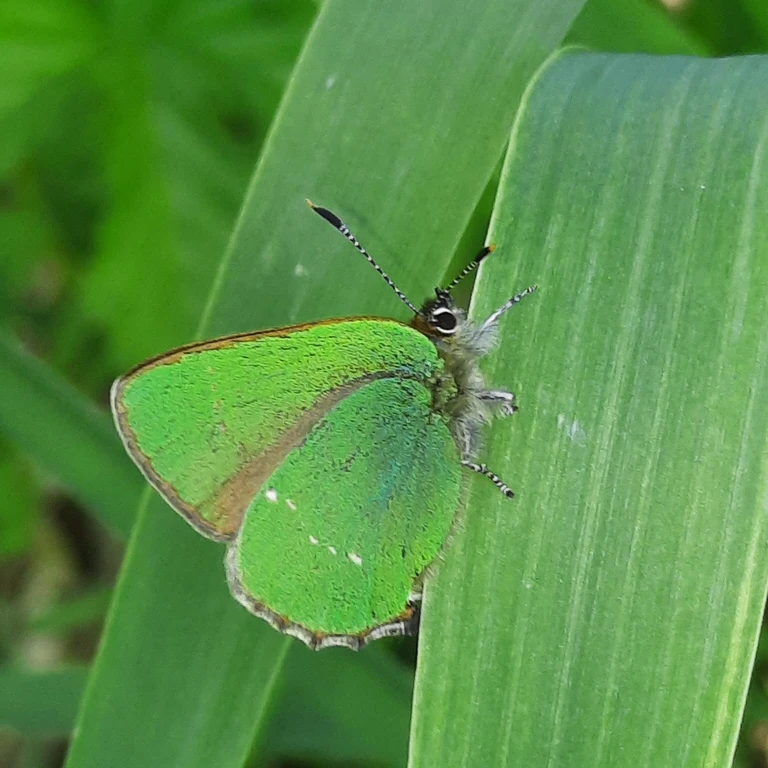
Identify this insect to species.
Callophrys rubi
